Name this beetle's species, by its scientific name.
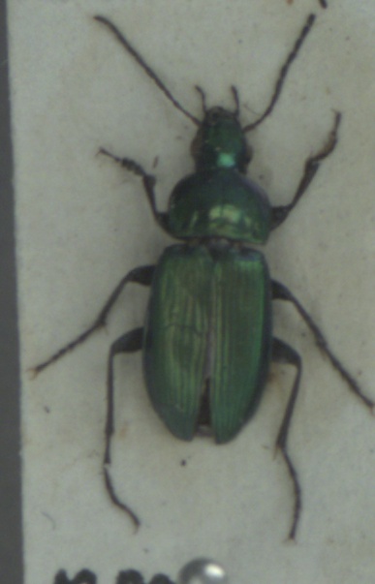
Poecilus versicolor
